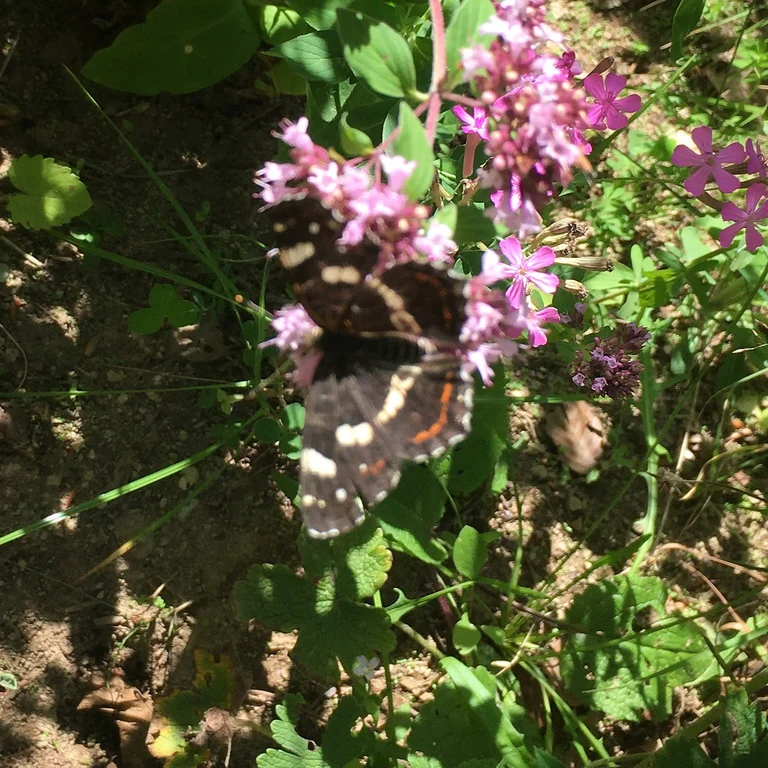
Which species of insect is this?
Araschnia levana
